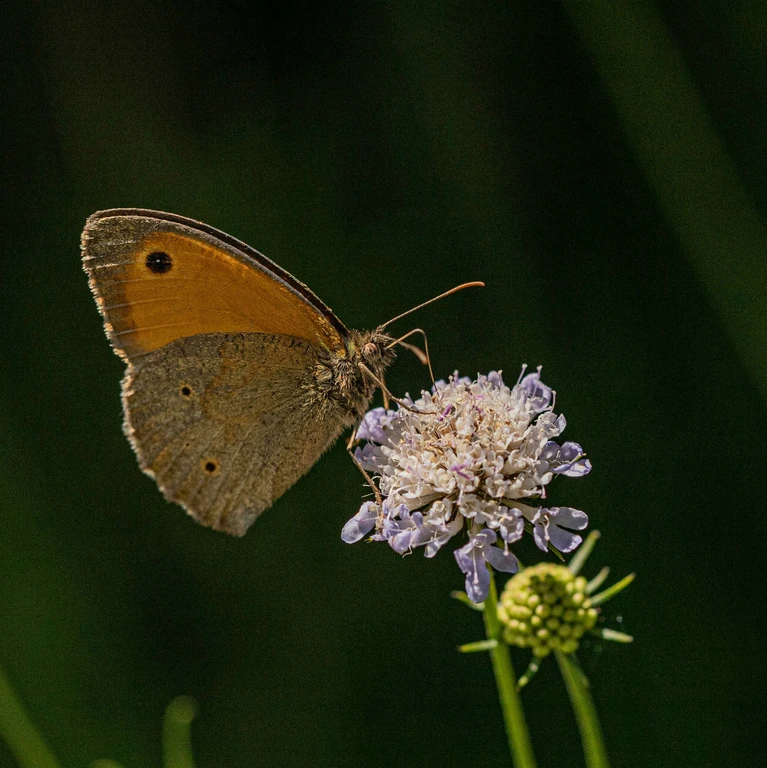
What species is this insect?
Maniola jurtina
